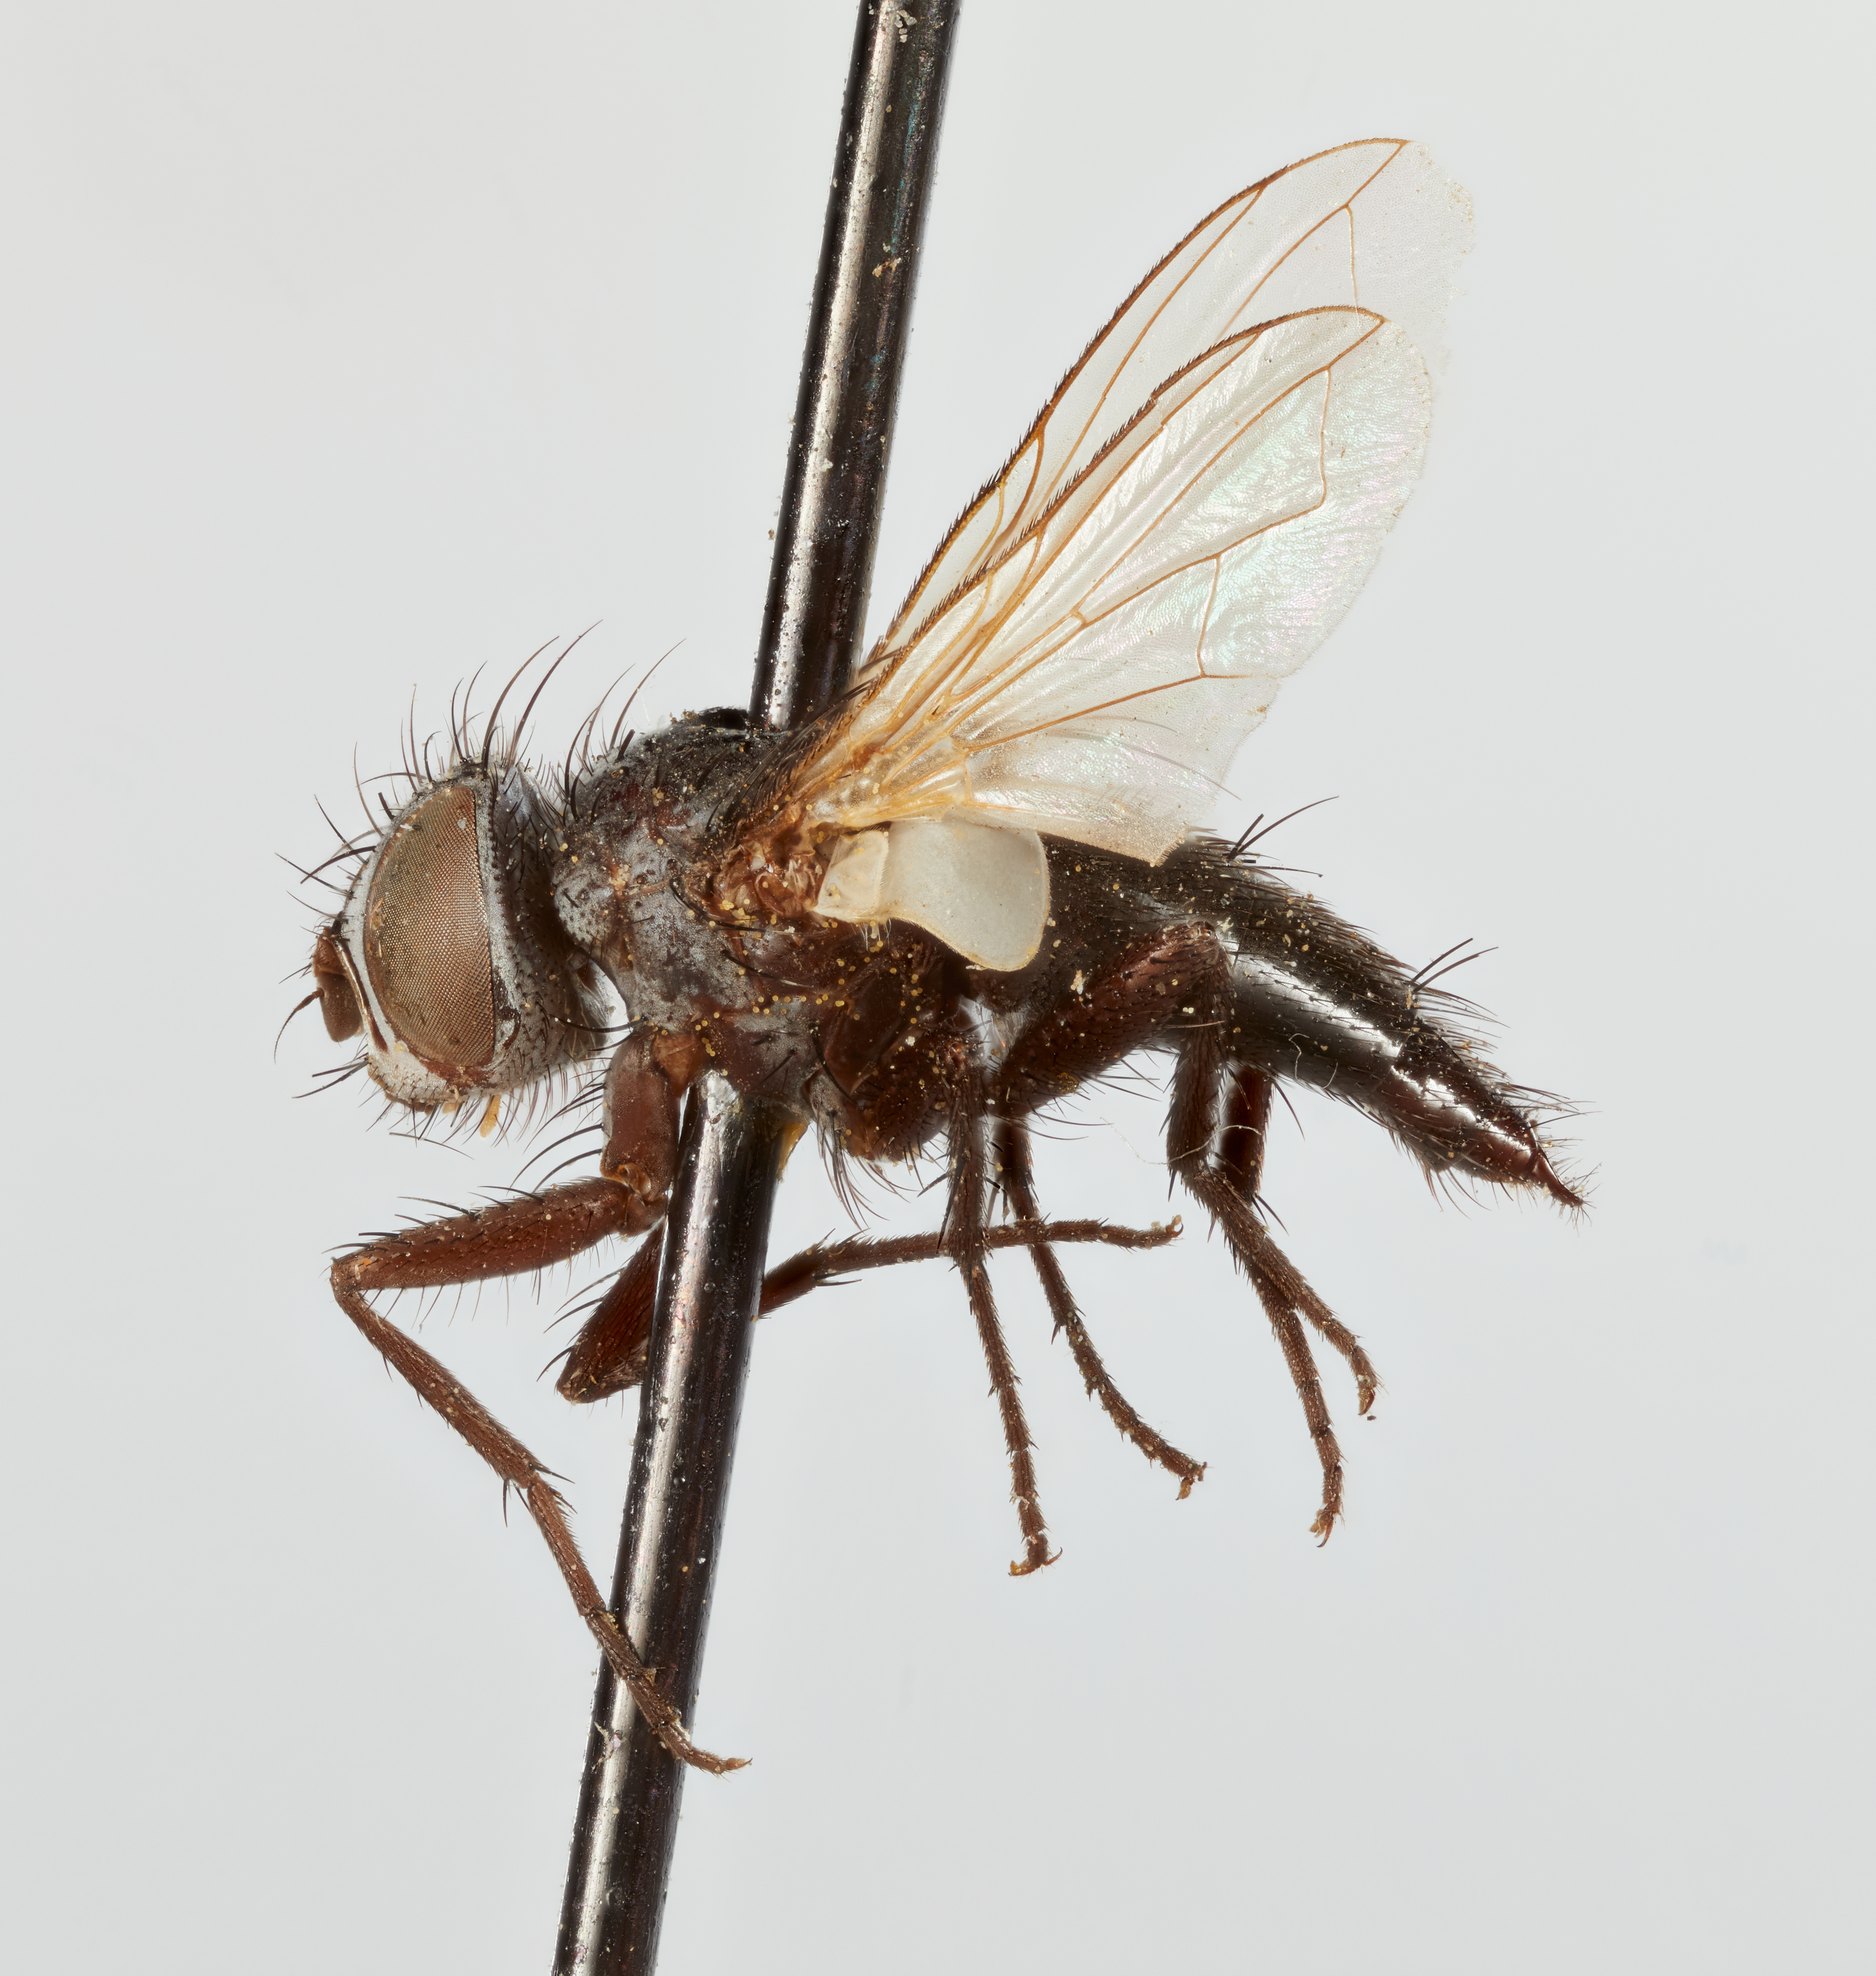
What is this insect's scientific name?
Cyclodionaea acuminata
